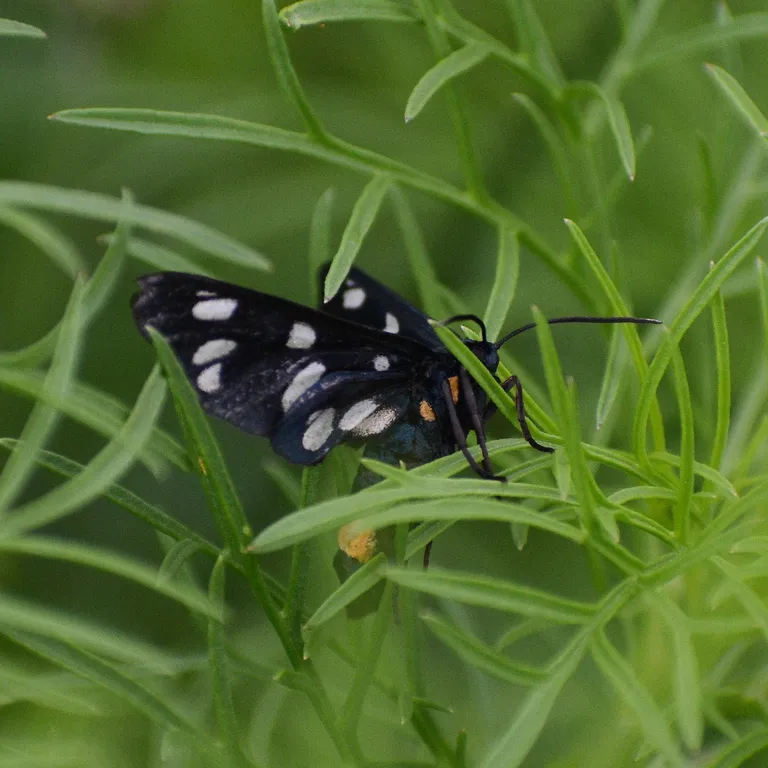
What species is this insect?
Amata phegea
